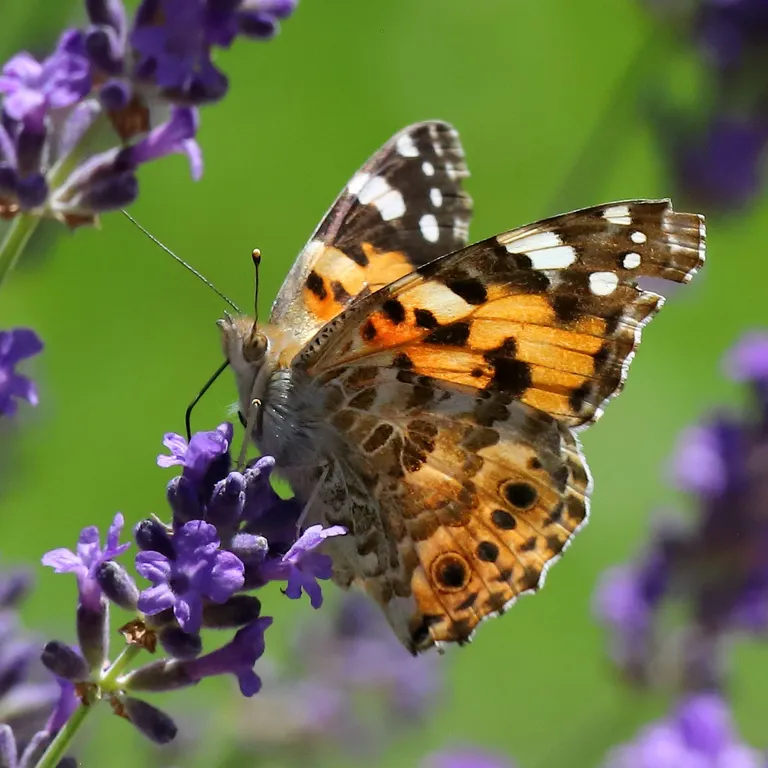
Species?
Vanessa cardui
